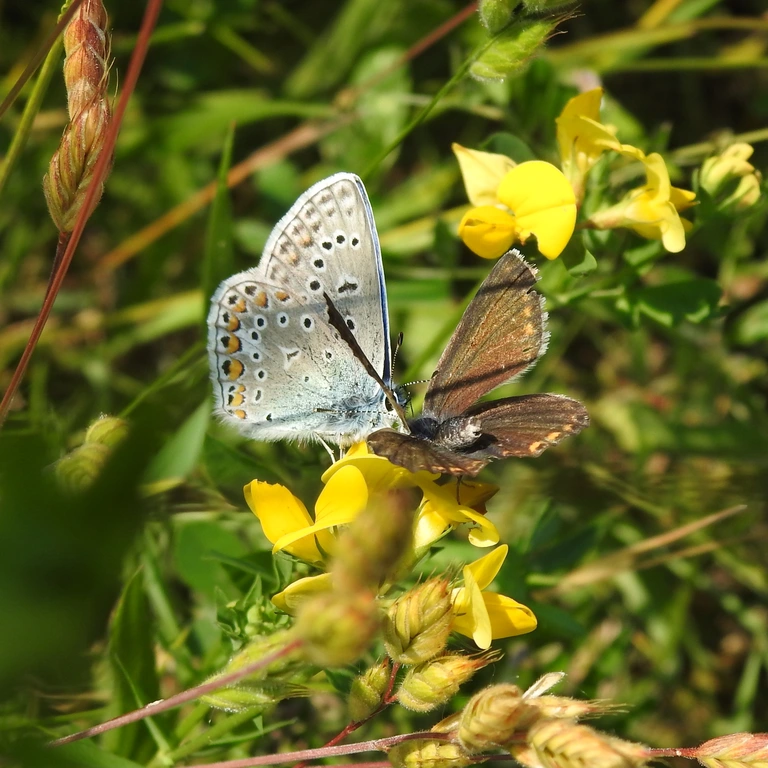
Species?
Polyommatus icarus
